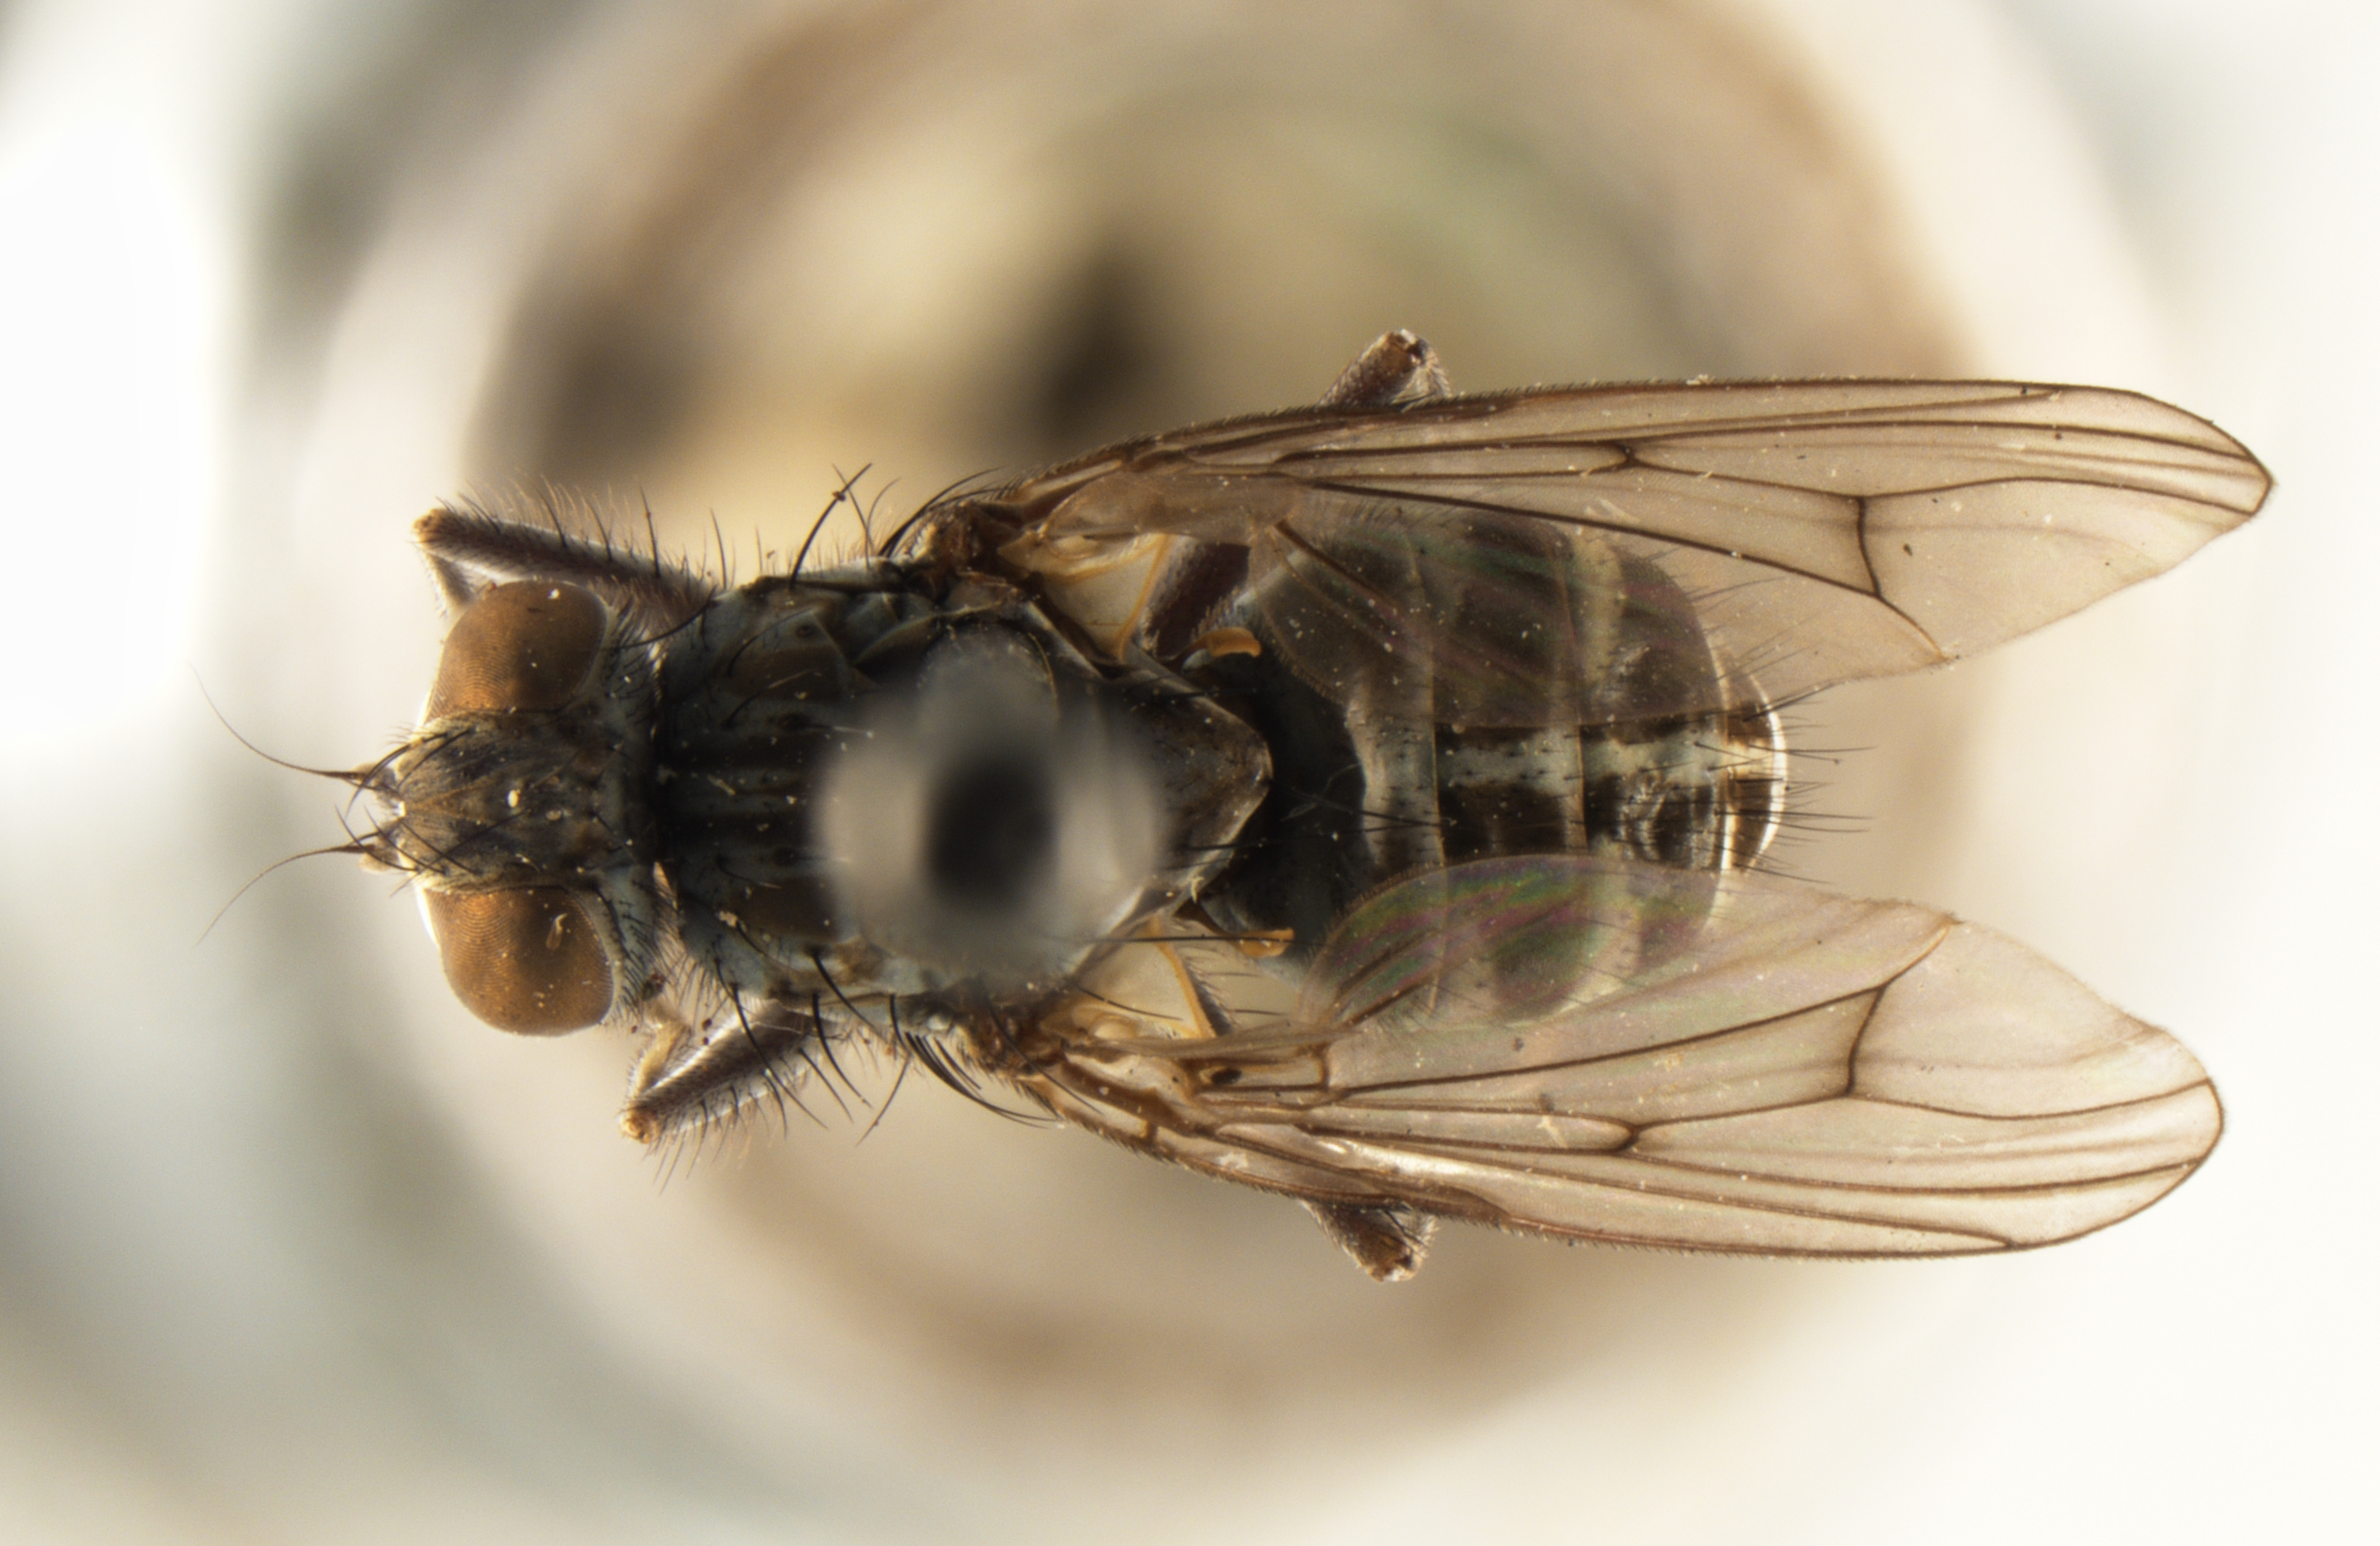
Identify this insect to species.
Apsil spatulata
